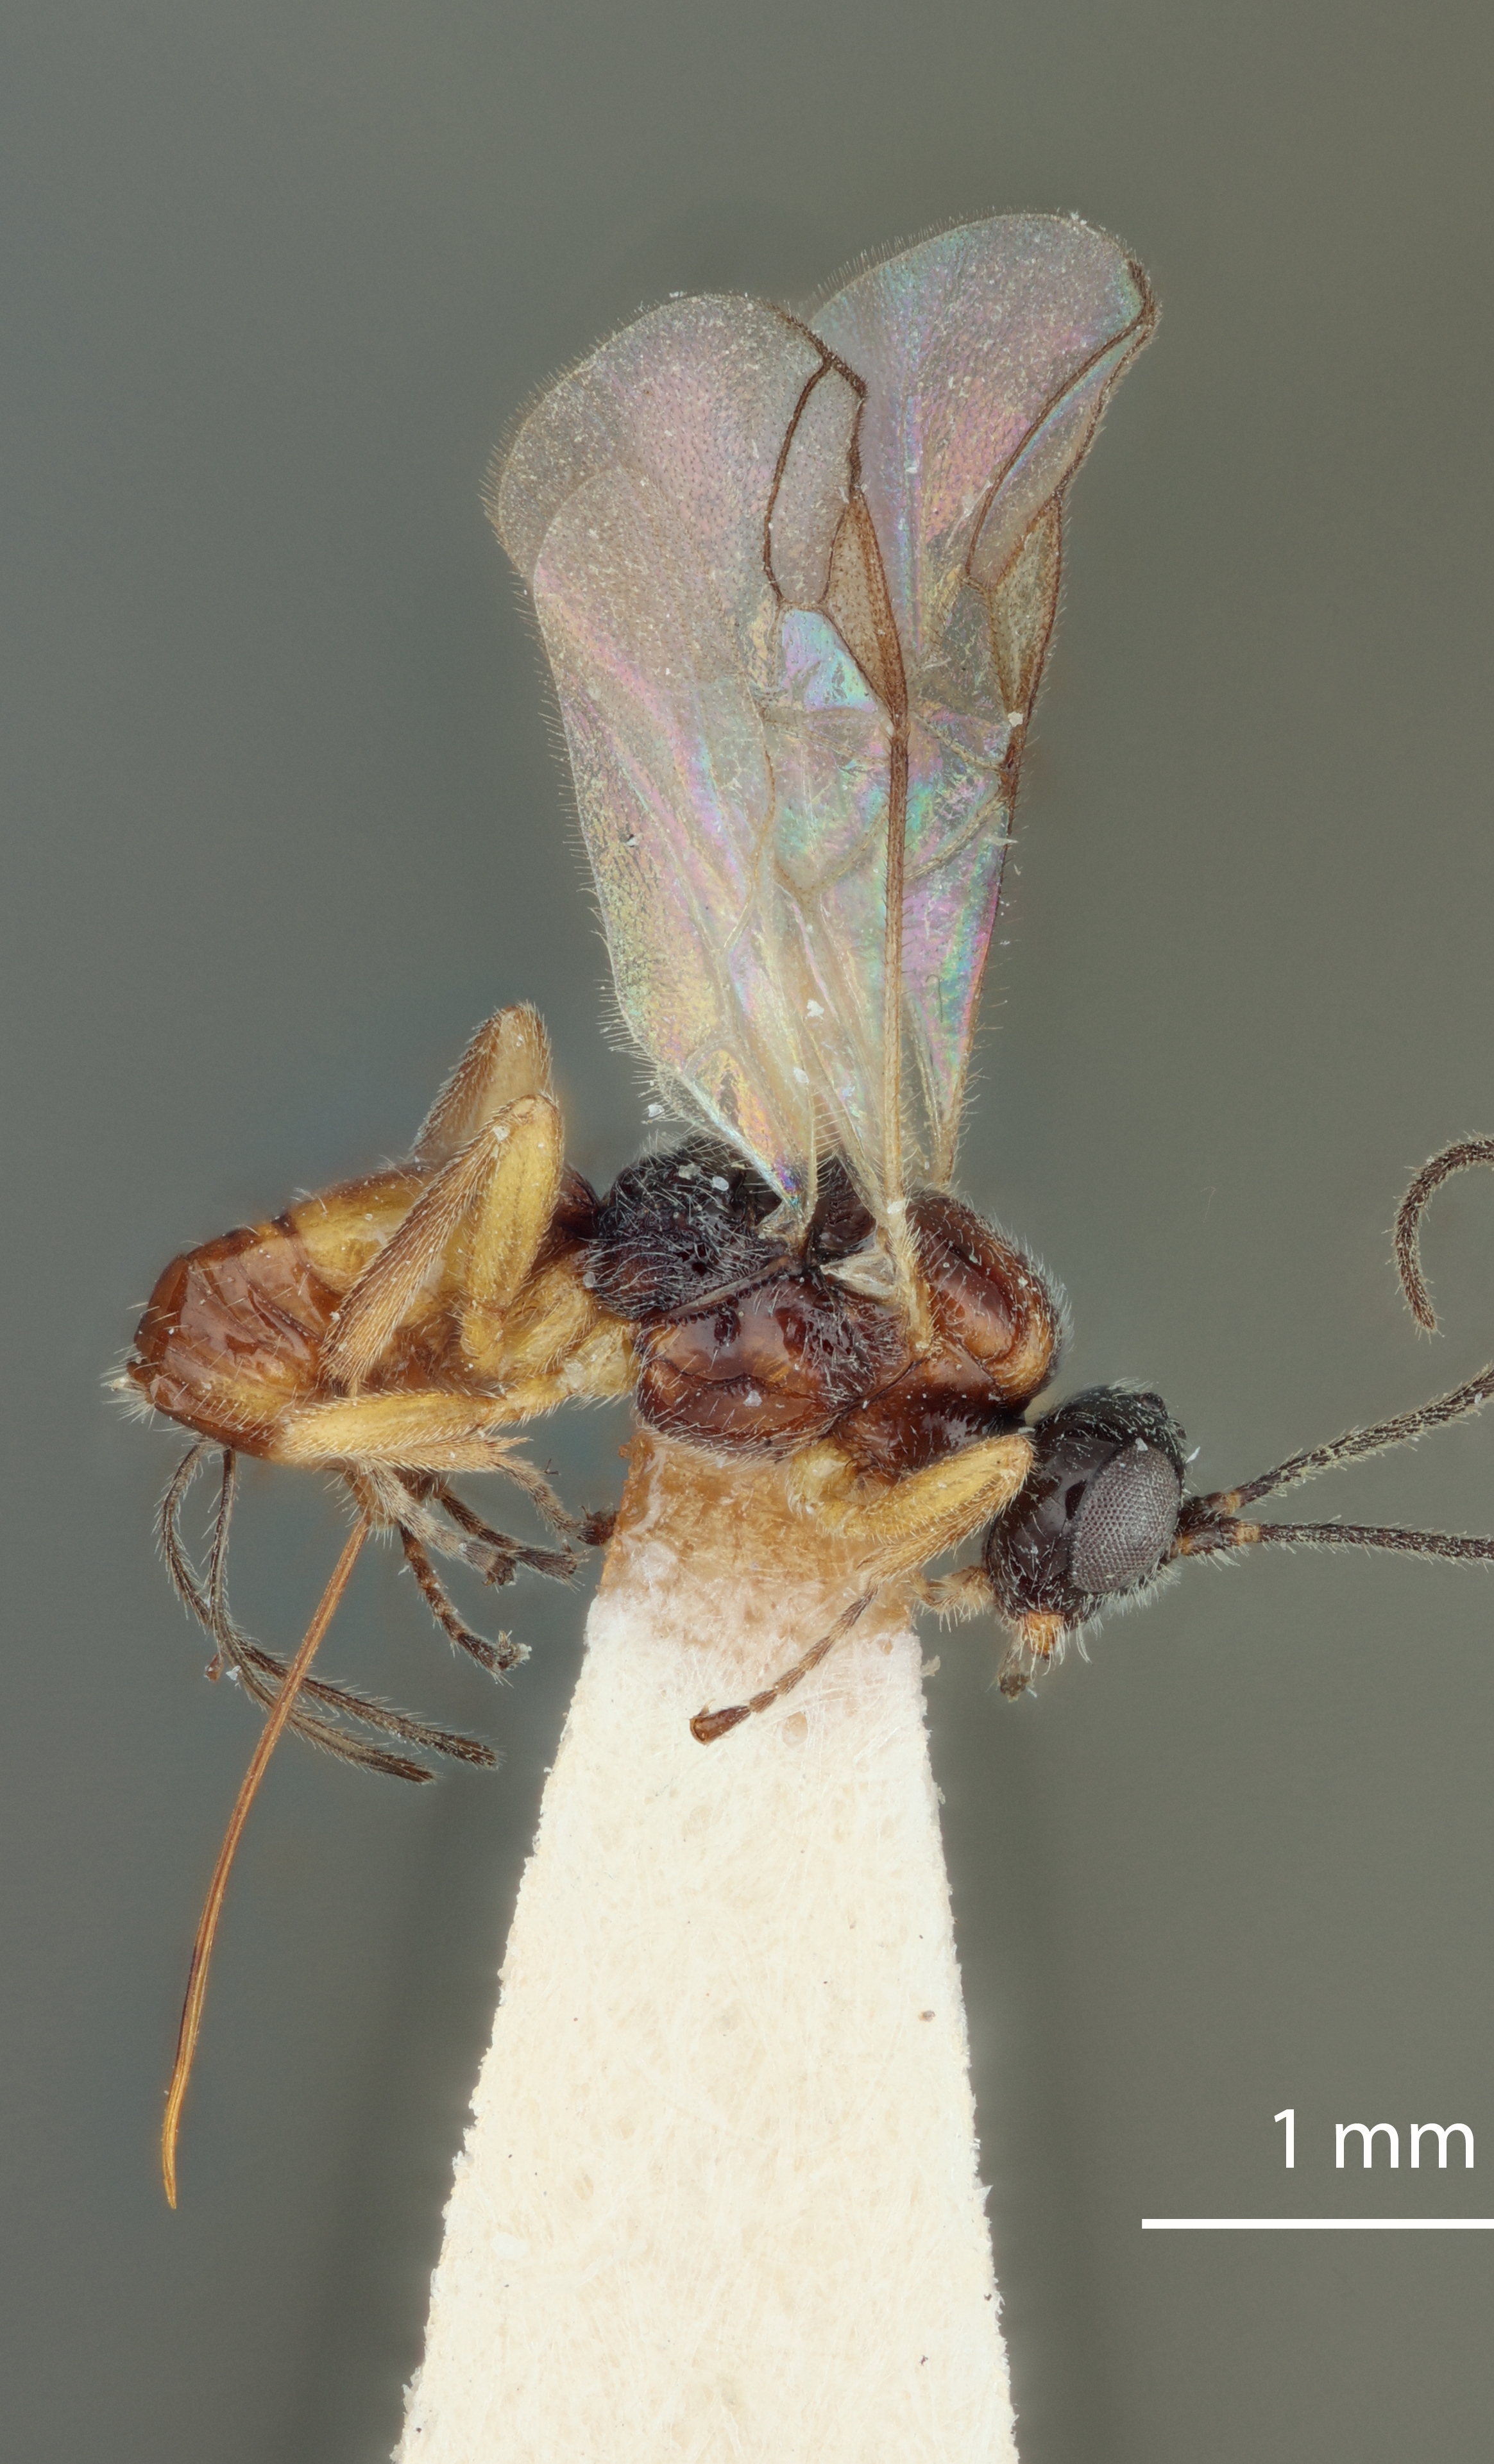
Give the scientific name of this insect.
Eubazus frater
